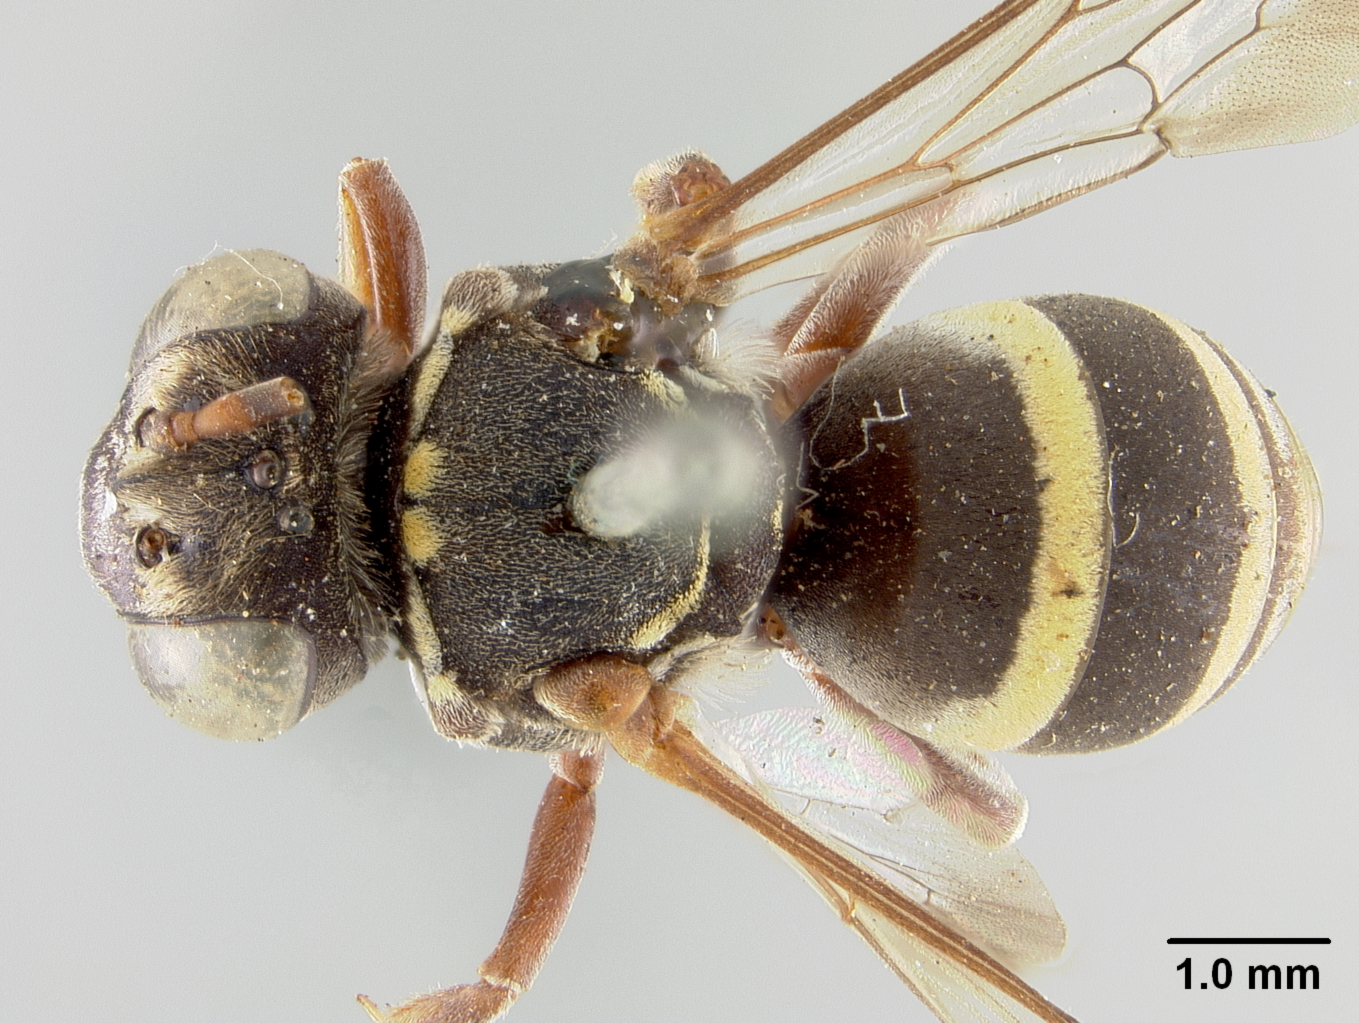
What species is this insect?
Triepeolus pruinosus
